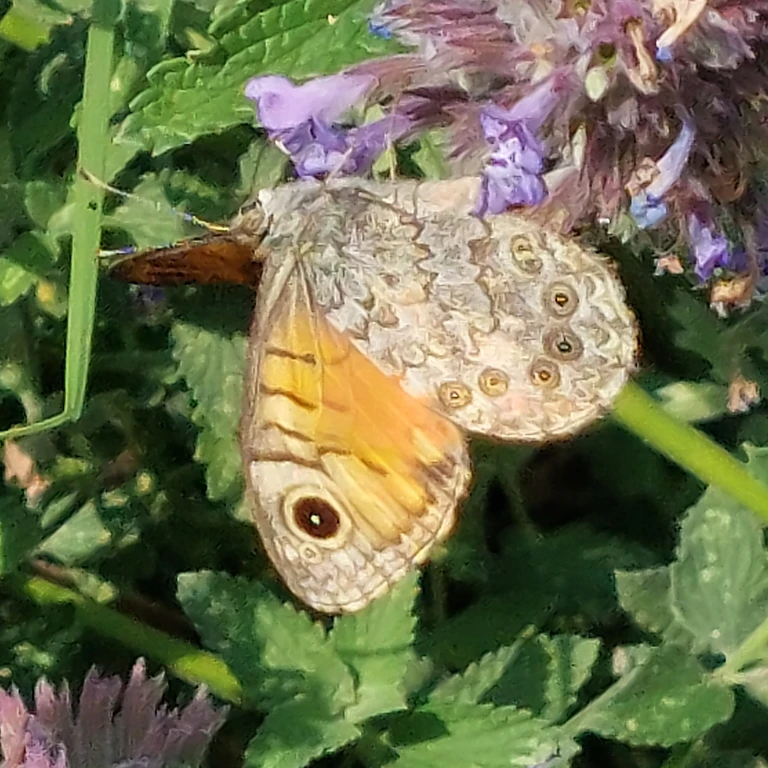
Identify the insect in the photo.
Lasiommata megera (also Pararge megera)
